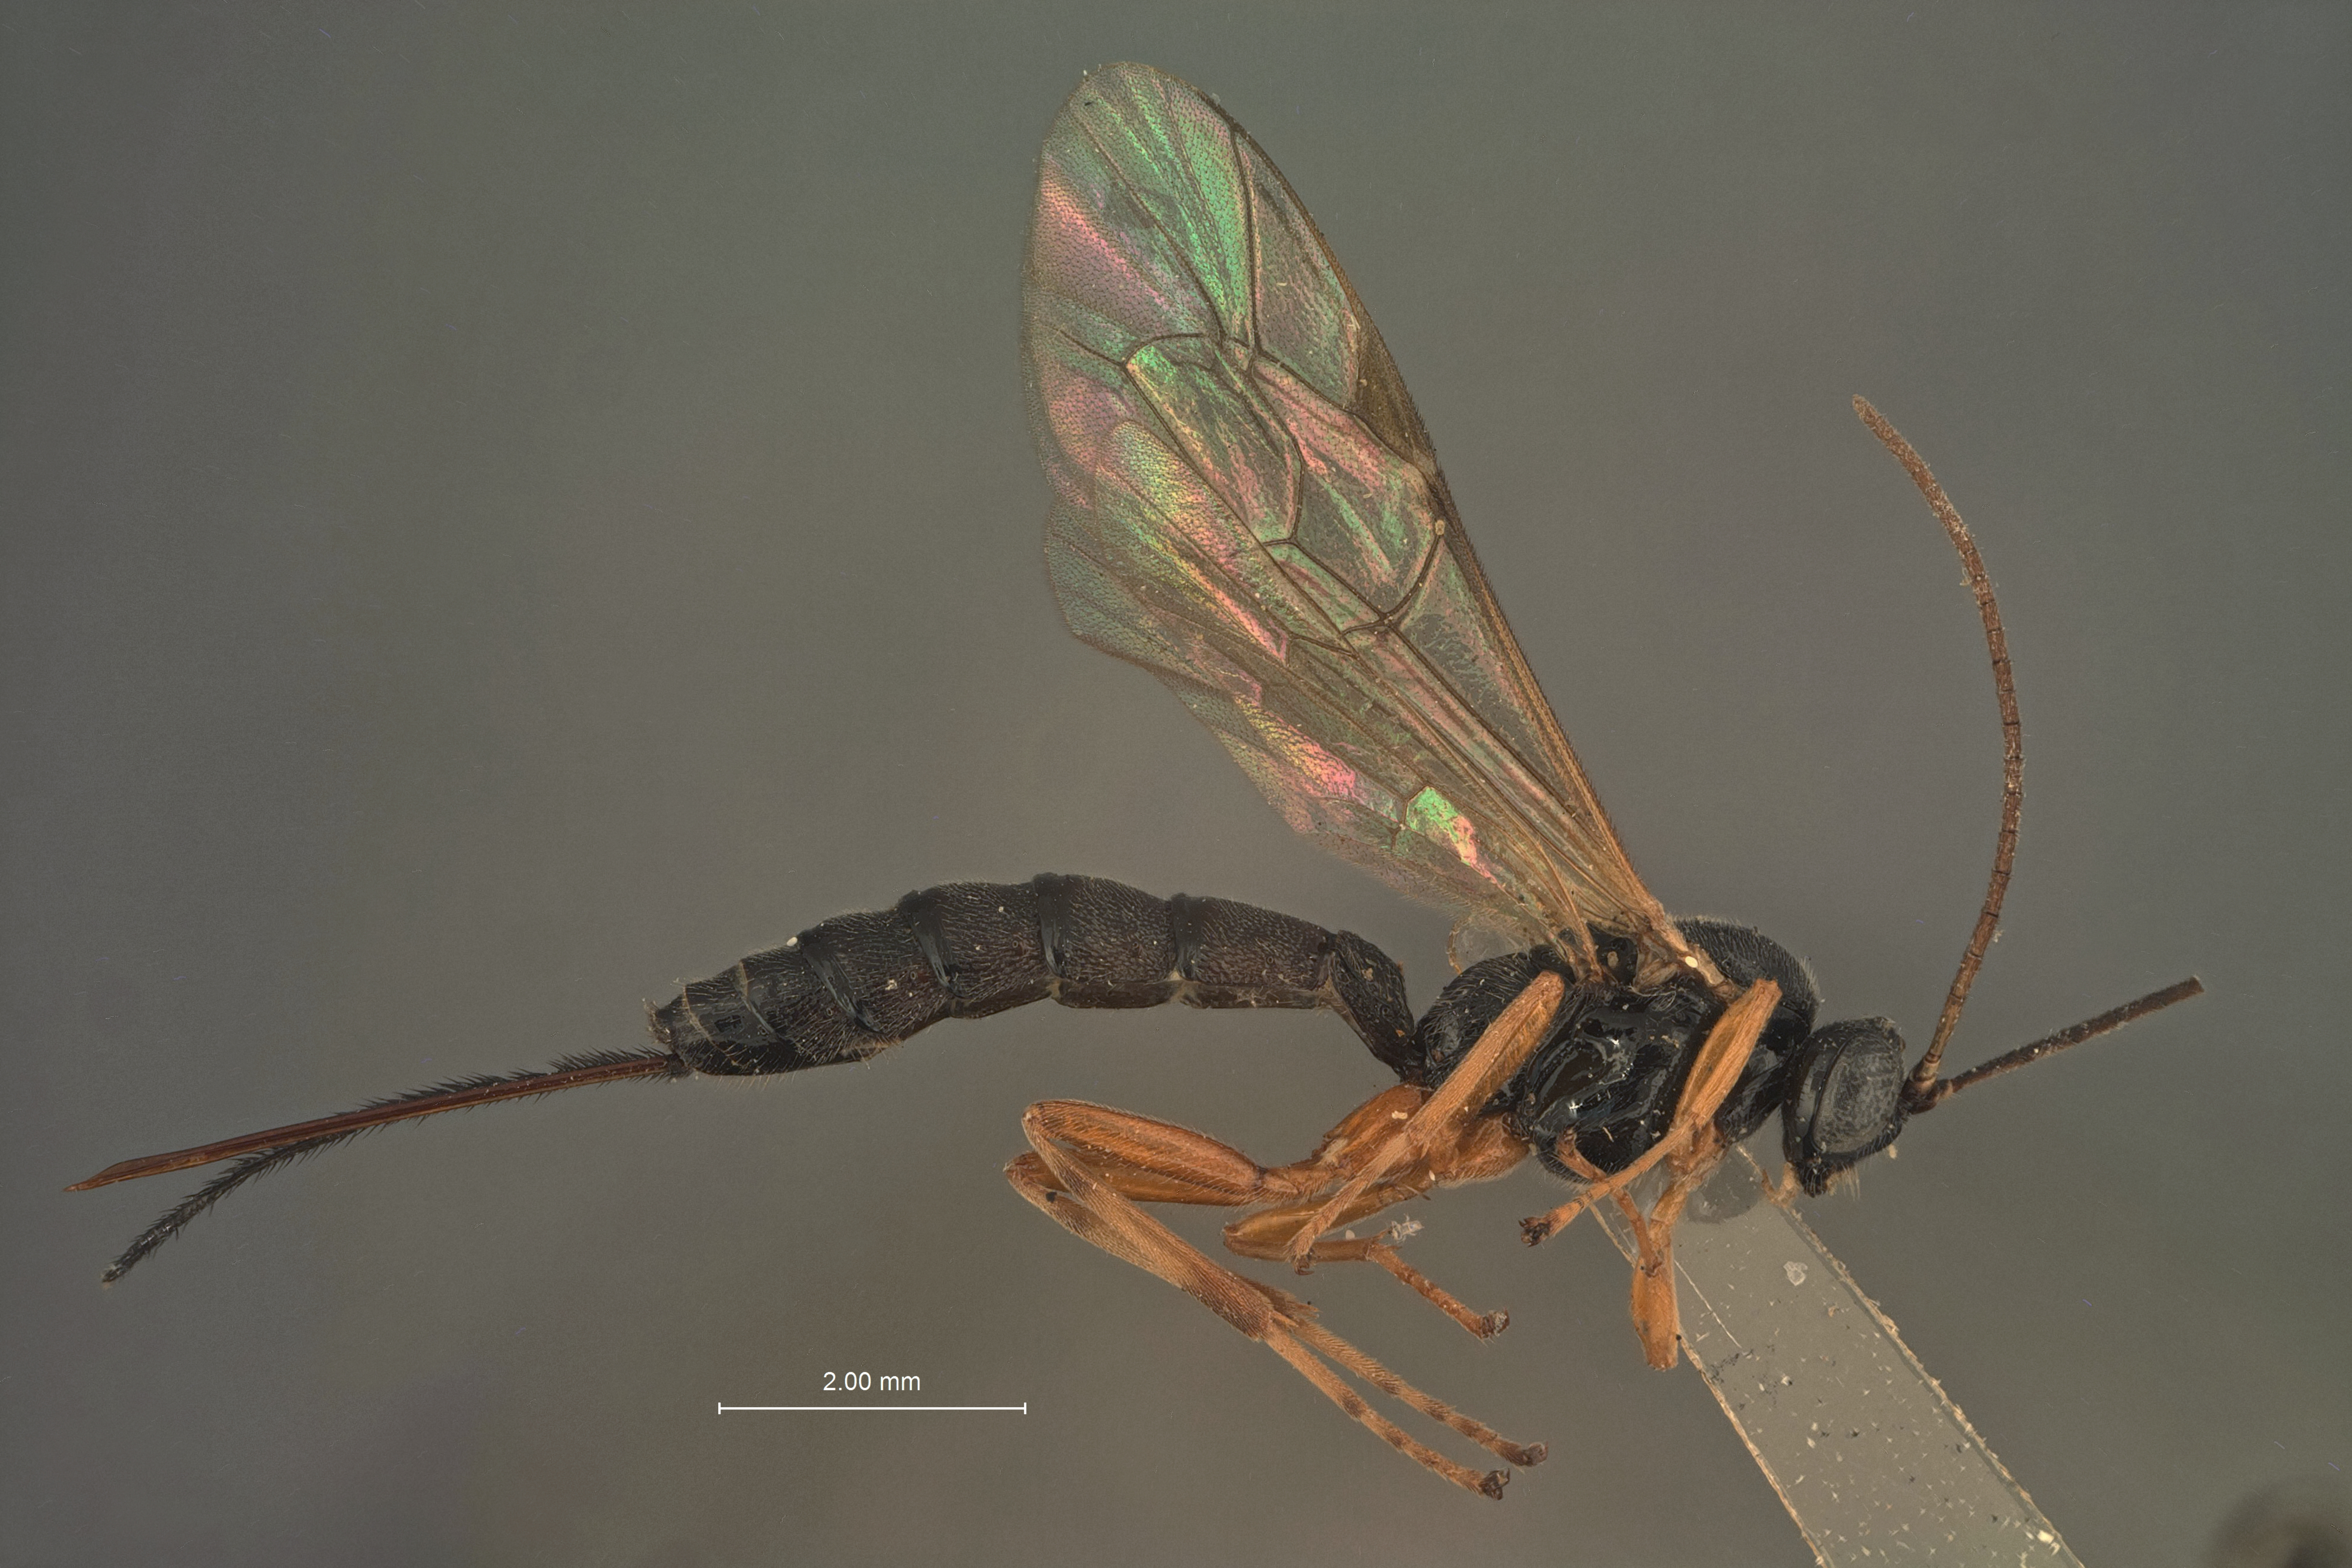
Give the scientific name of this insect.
Epiurus foliae
